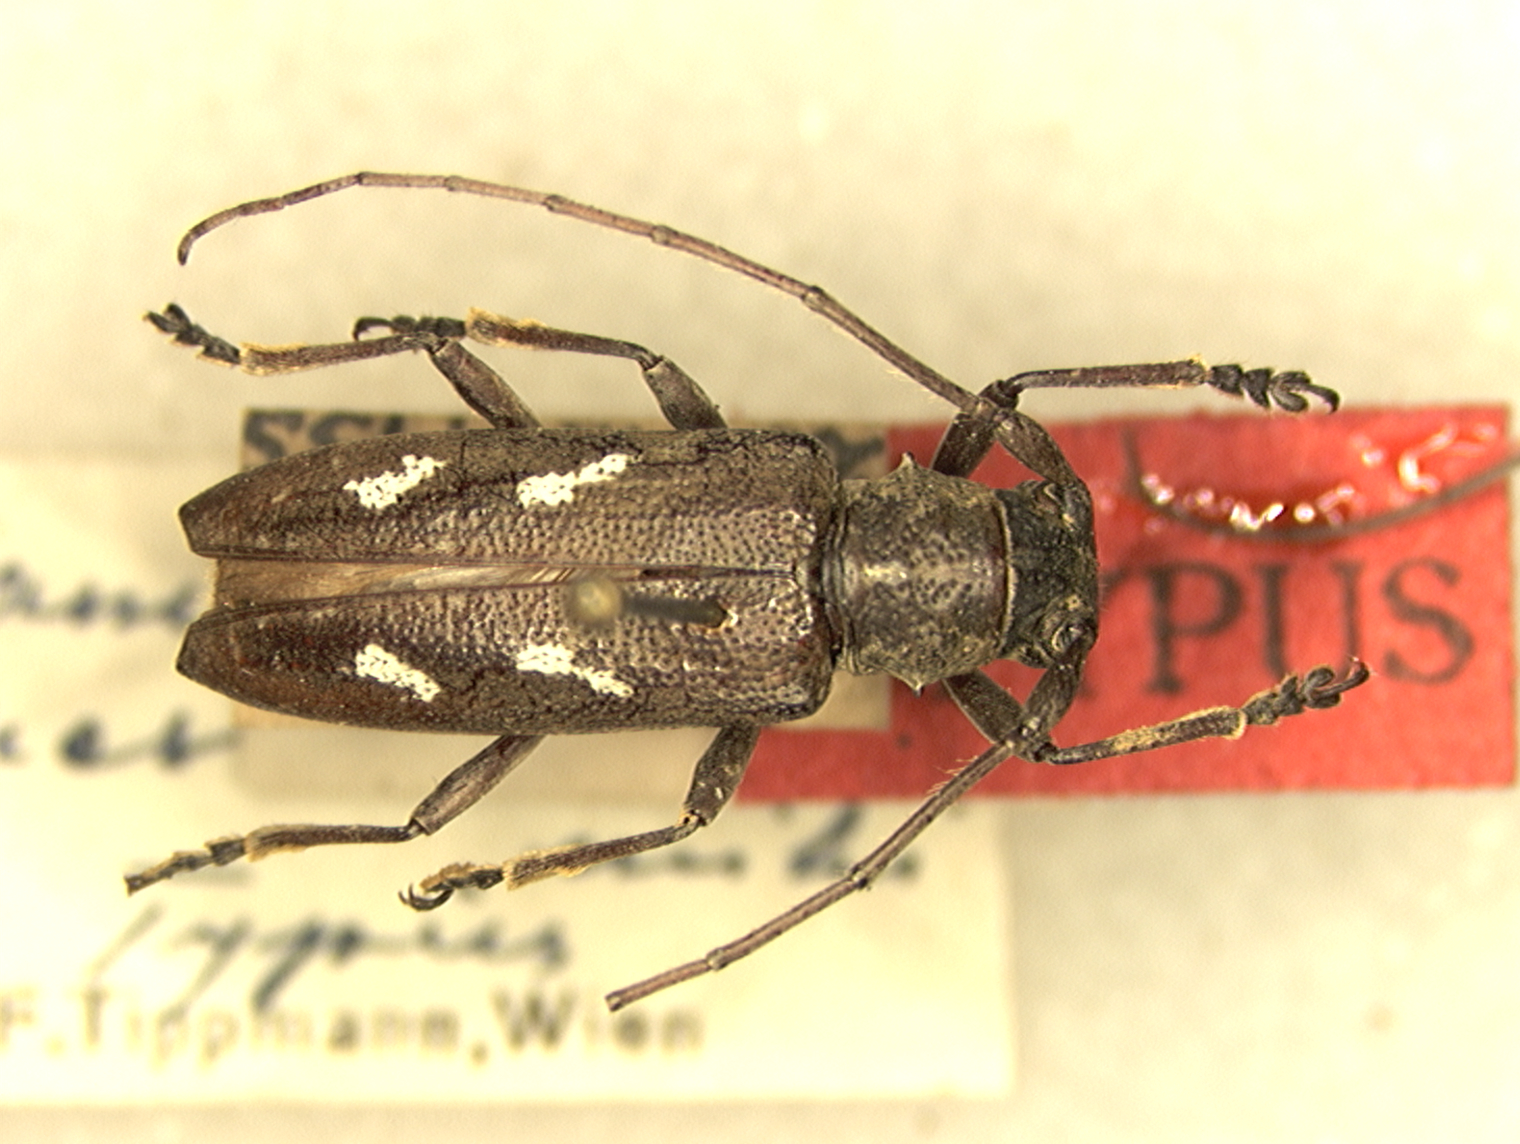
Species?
Kamikinia gressitti
